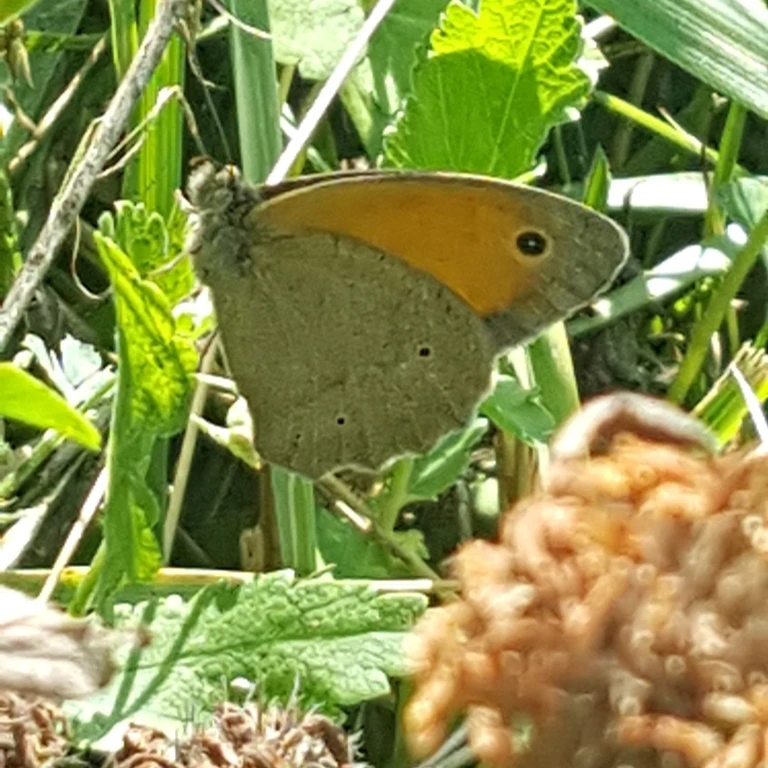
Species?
Maniola jurtina
